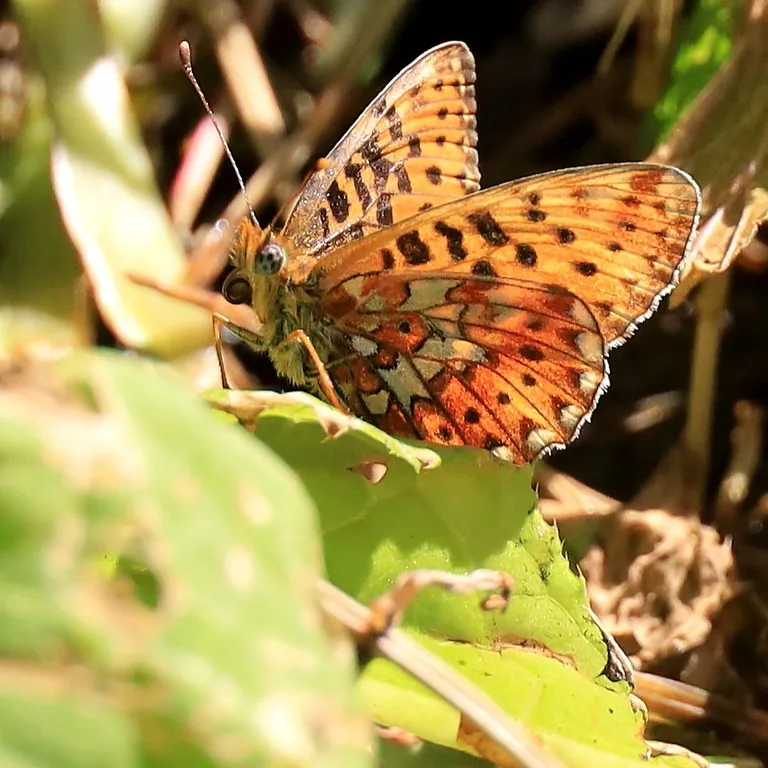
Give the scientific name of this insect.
Boloria euphrosyne (also Clossiana euphrosyne)
